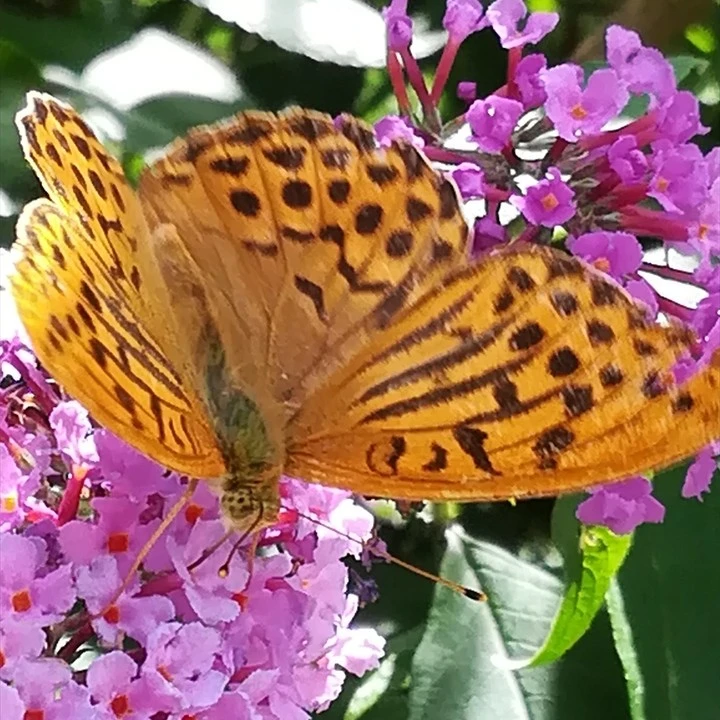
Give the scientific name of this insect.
Argynnis paphia
